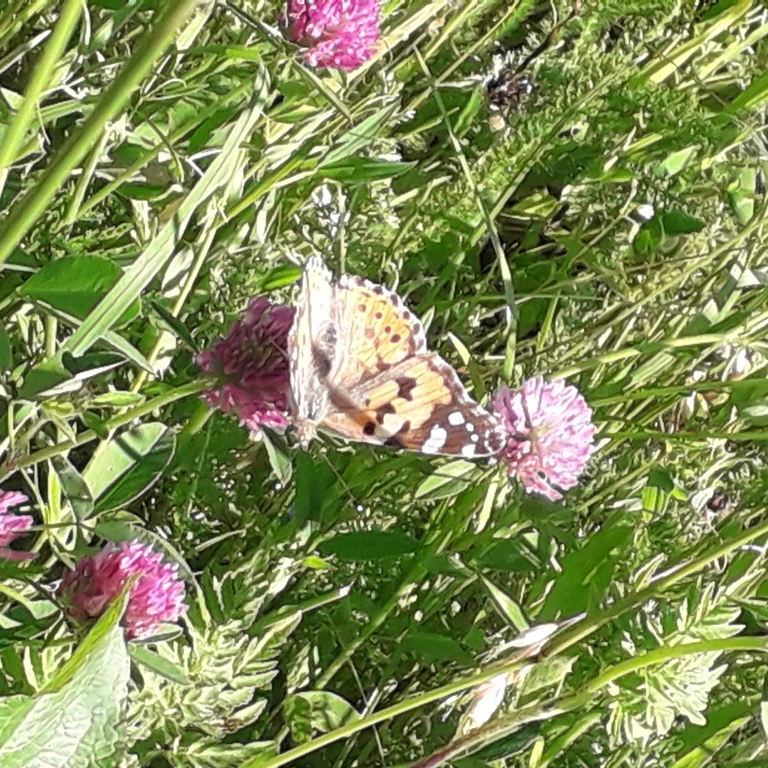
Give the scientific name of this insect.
Vanessa cardui
